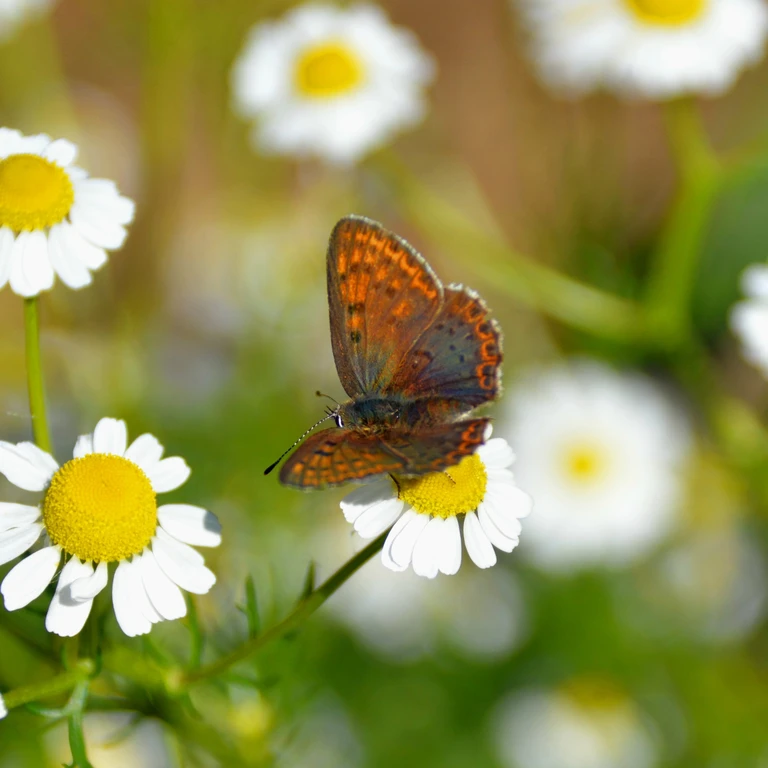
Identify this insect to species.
Lycaena tityrus (also Loweia tityrus)
